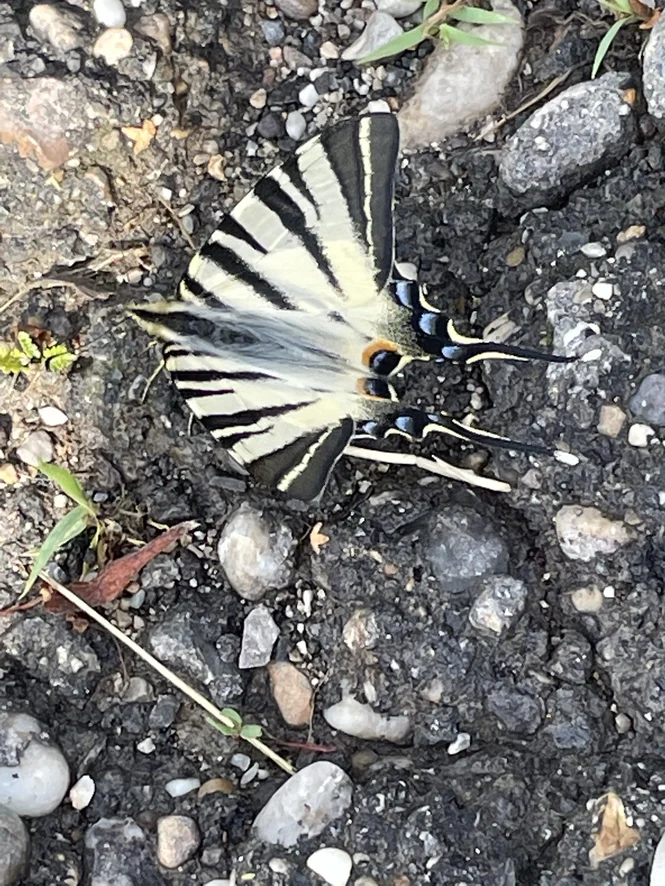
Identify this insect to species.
Iphiclides podalirius
